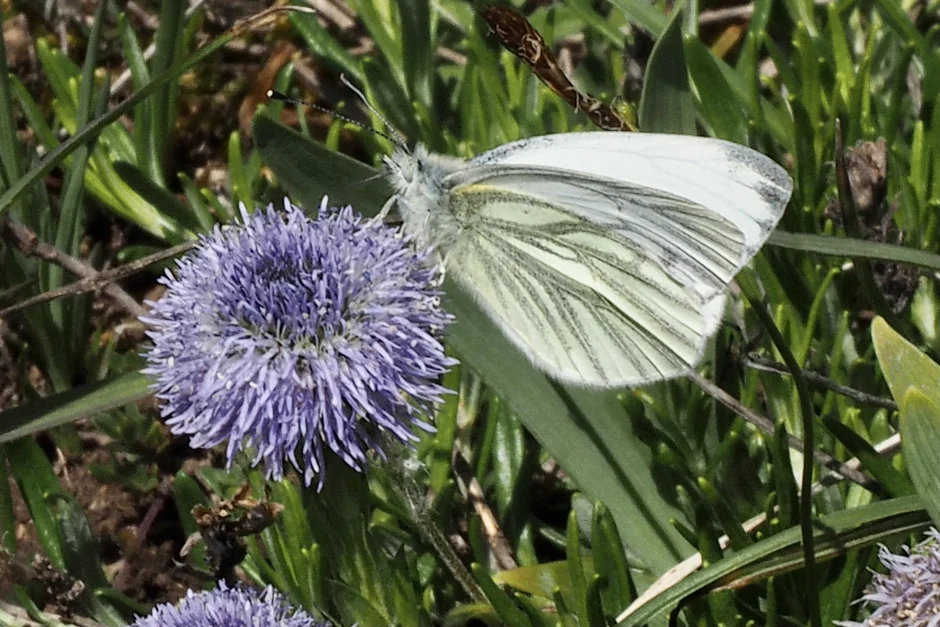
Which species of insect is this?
Pieris napi
